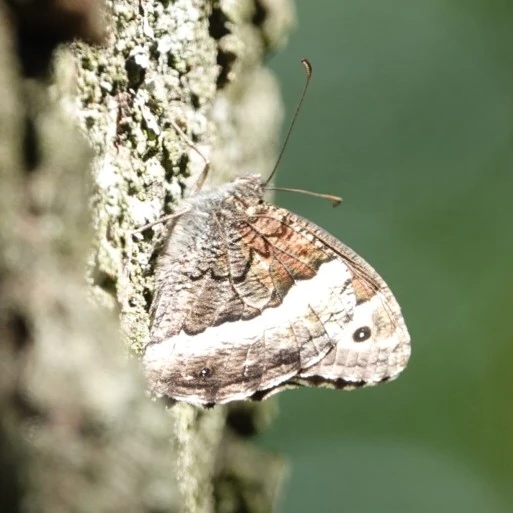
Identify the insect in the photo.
Hipparchia fagi
